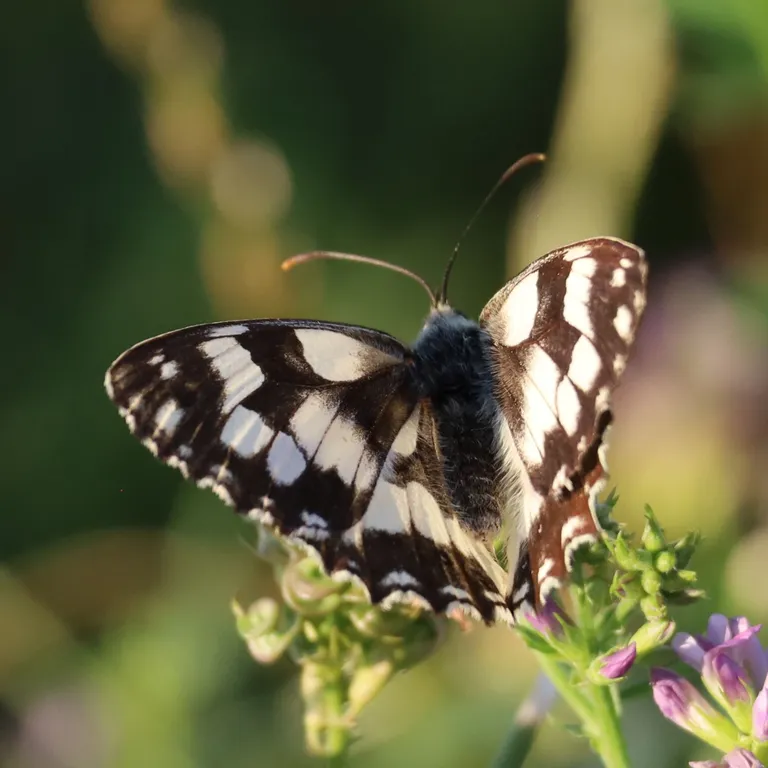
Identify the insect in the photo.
Melanargia galathea
